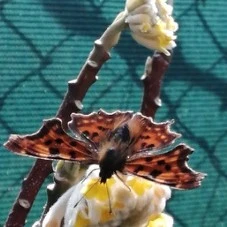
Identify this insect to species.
Polygonia c-album
